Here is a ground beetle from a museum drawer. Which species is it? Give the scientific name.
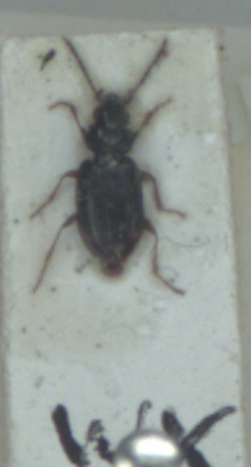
Bembidion guttula
